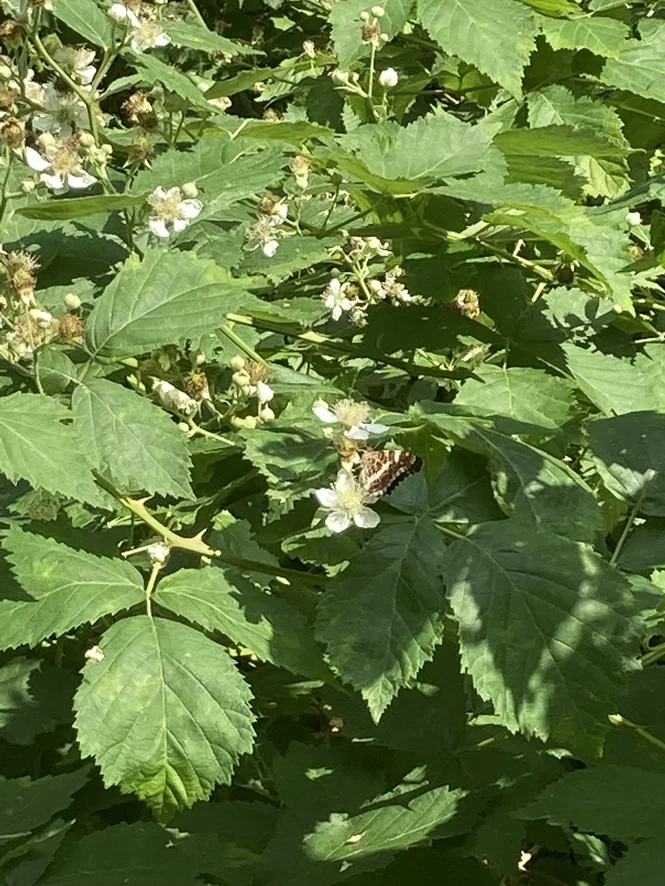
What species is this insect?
Araschnia levana
